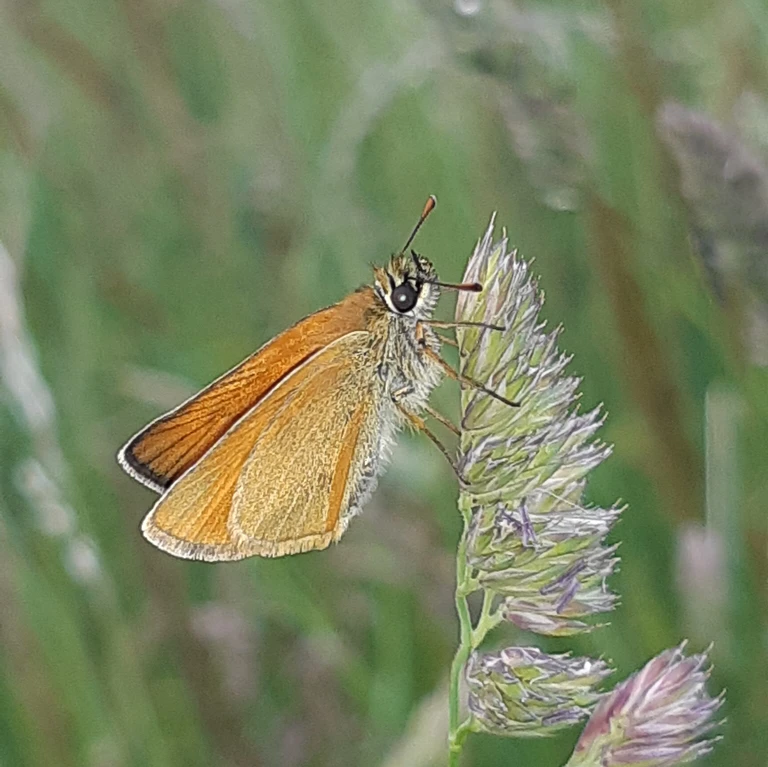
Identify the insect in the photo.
Thymelicus sylvestris
